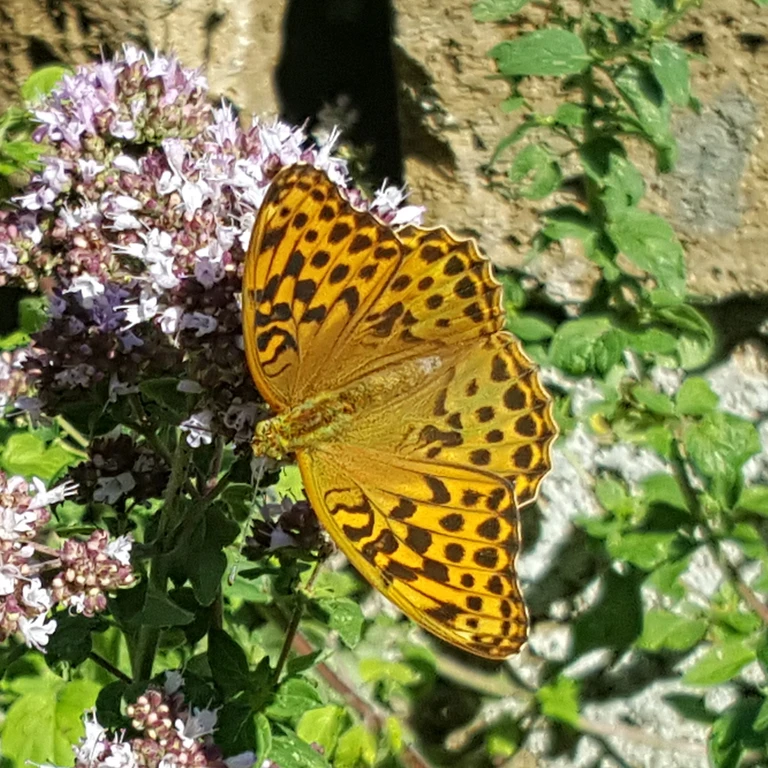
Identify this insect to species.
Argynnis paphia
